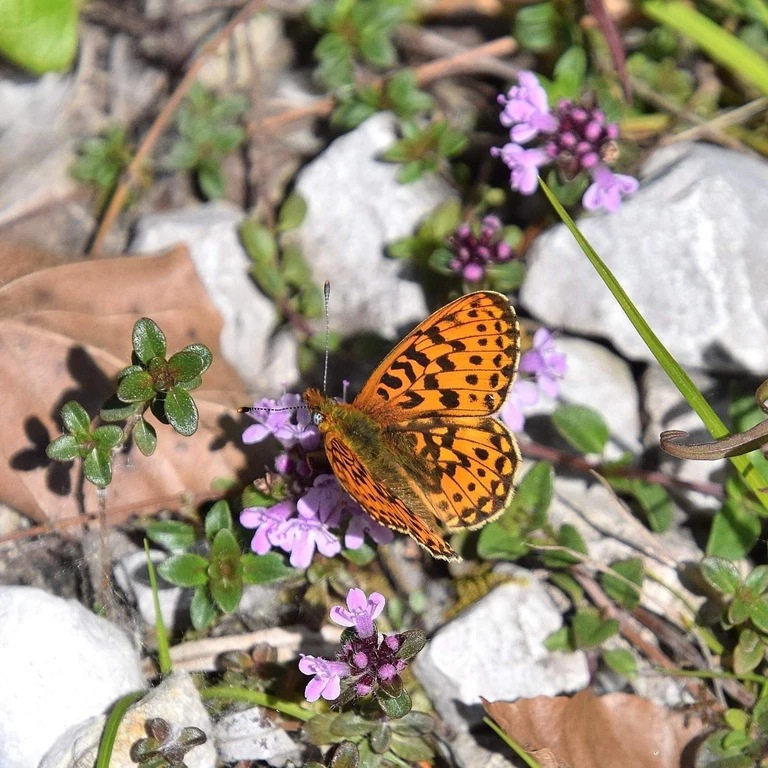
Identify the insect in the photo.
Boloria euphrosyne (also Clossiana euphrosyne)
